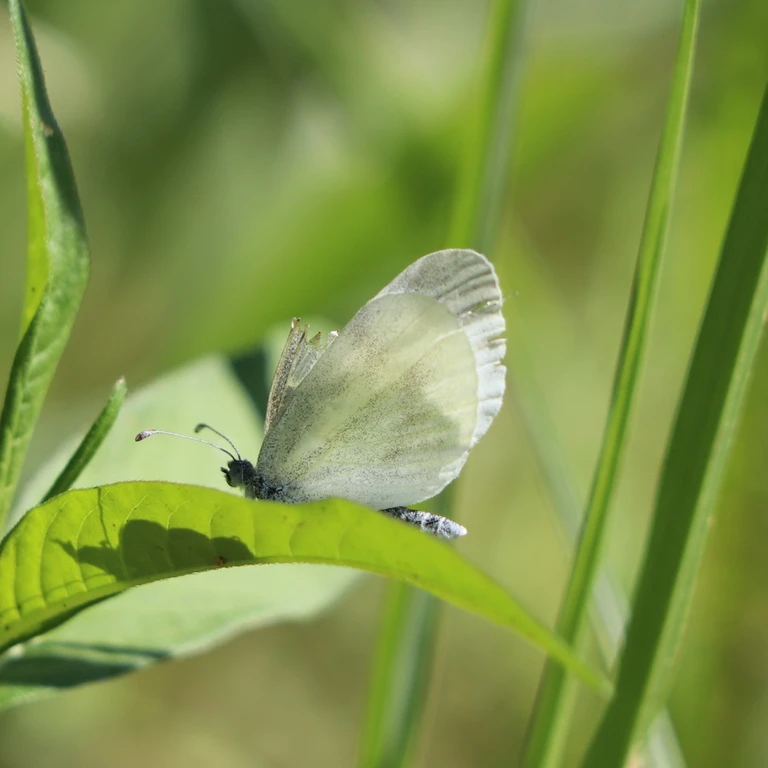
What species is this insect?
Leptidea sinapis/juvernica
